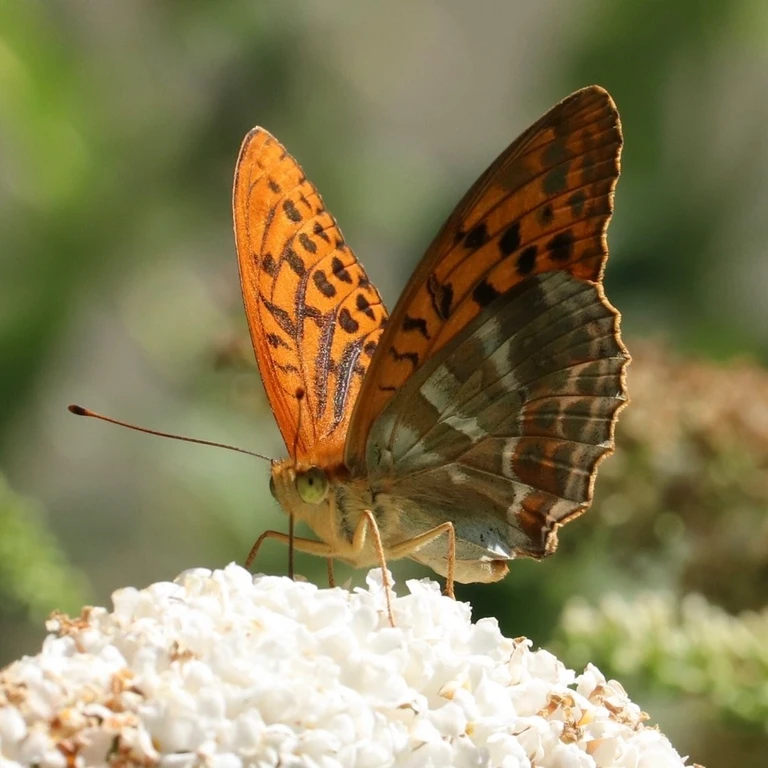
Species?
Argynnis paphia
